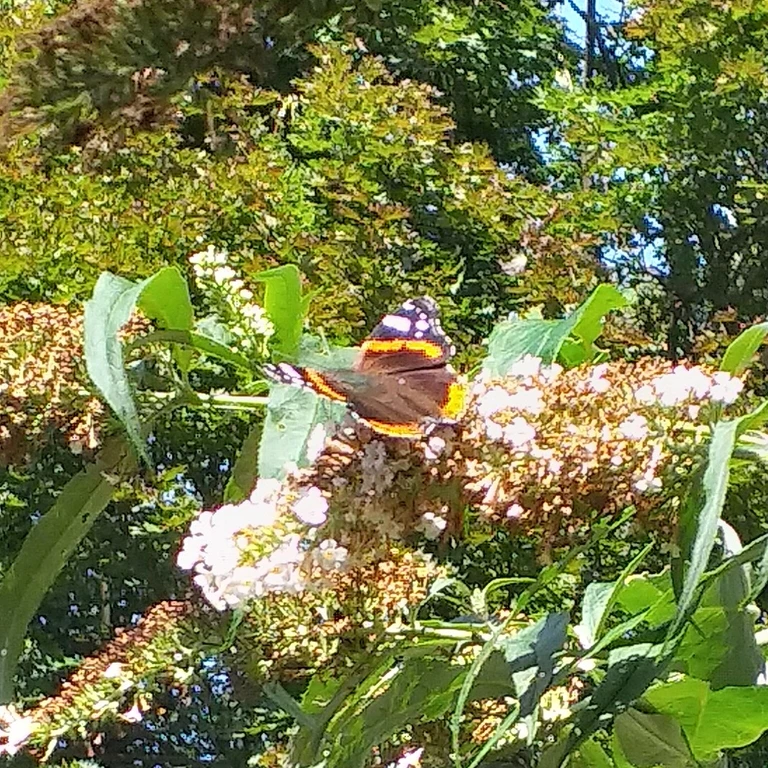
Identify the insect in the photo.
Vanessa atalanta
